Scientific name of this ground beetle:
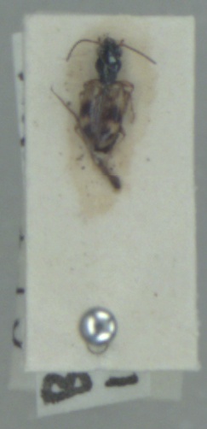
Bembidion articulatum
